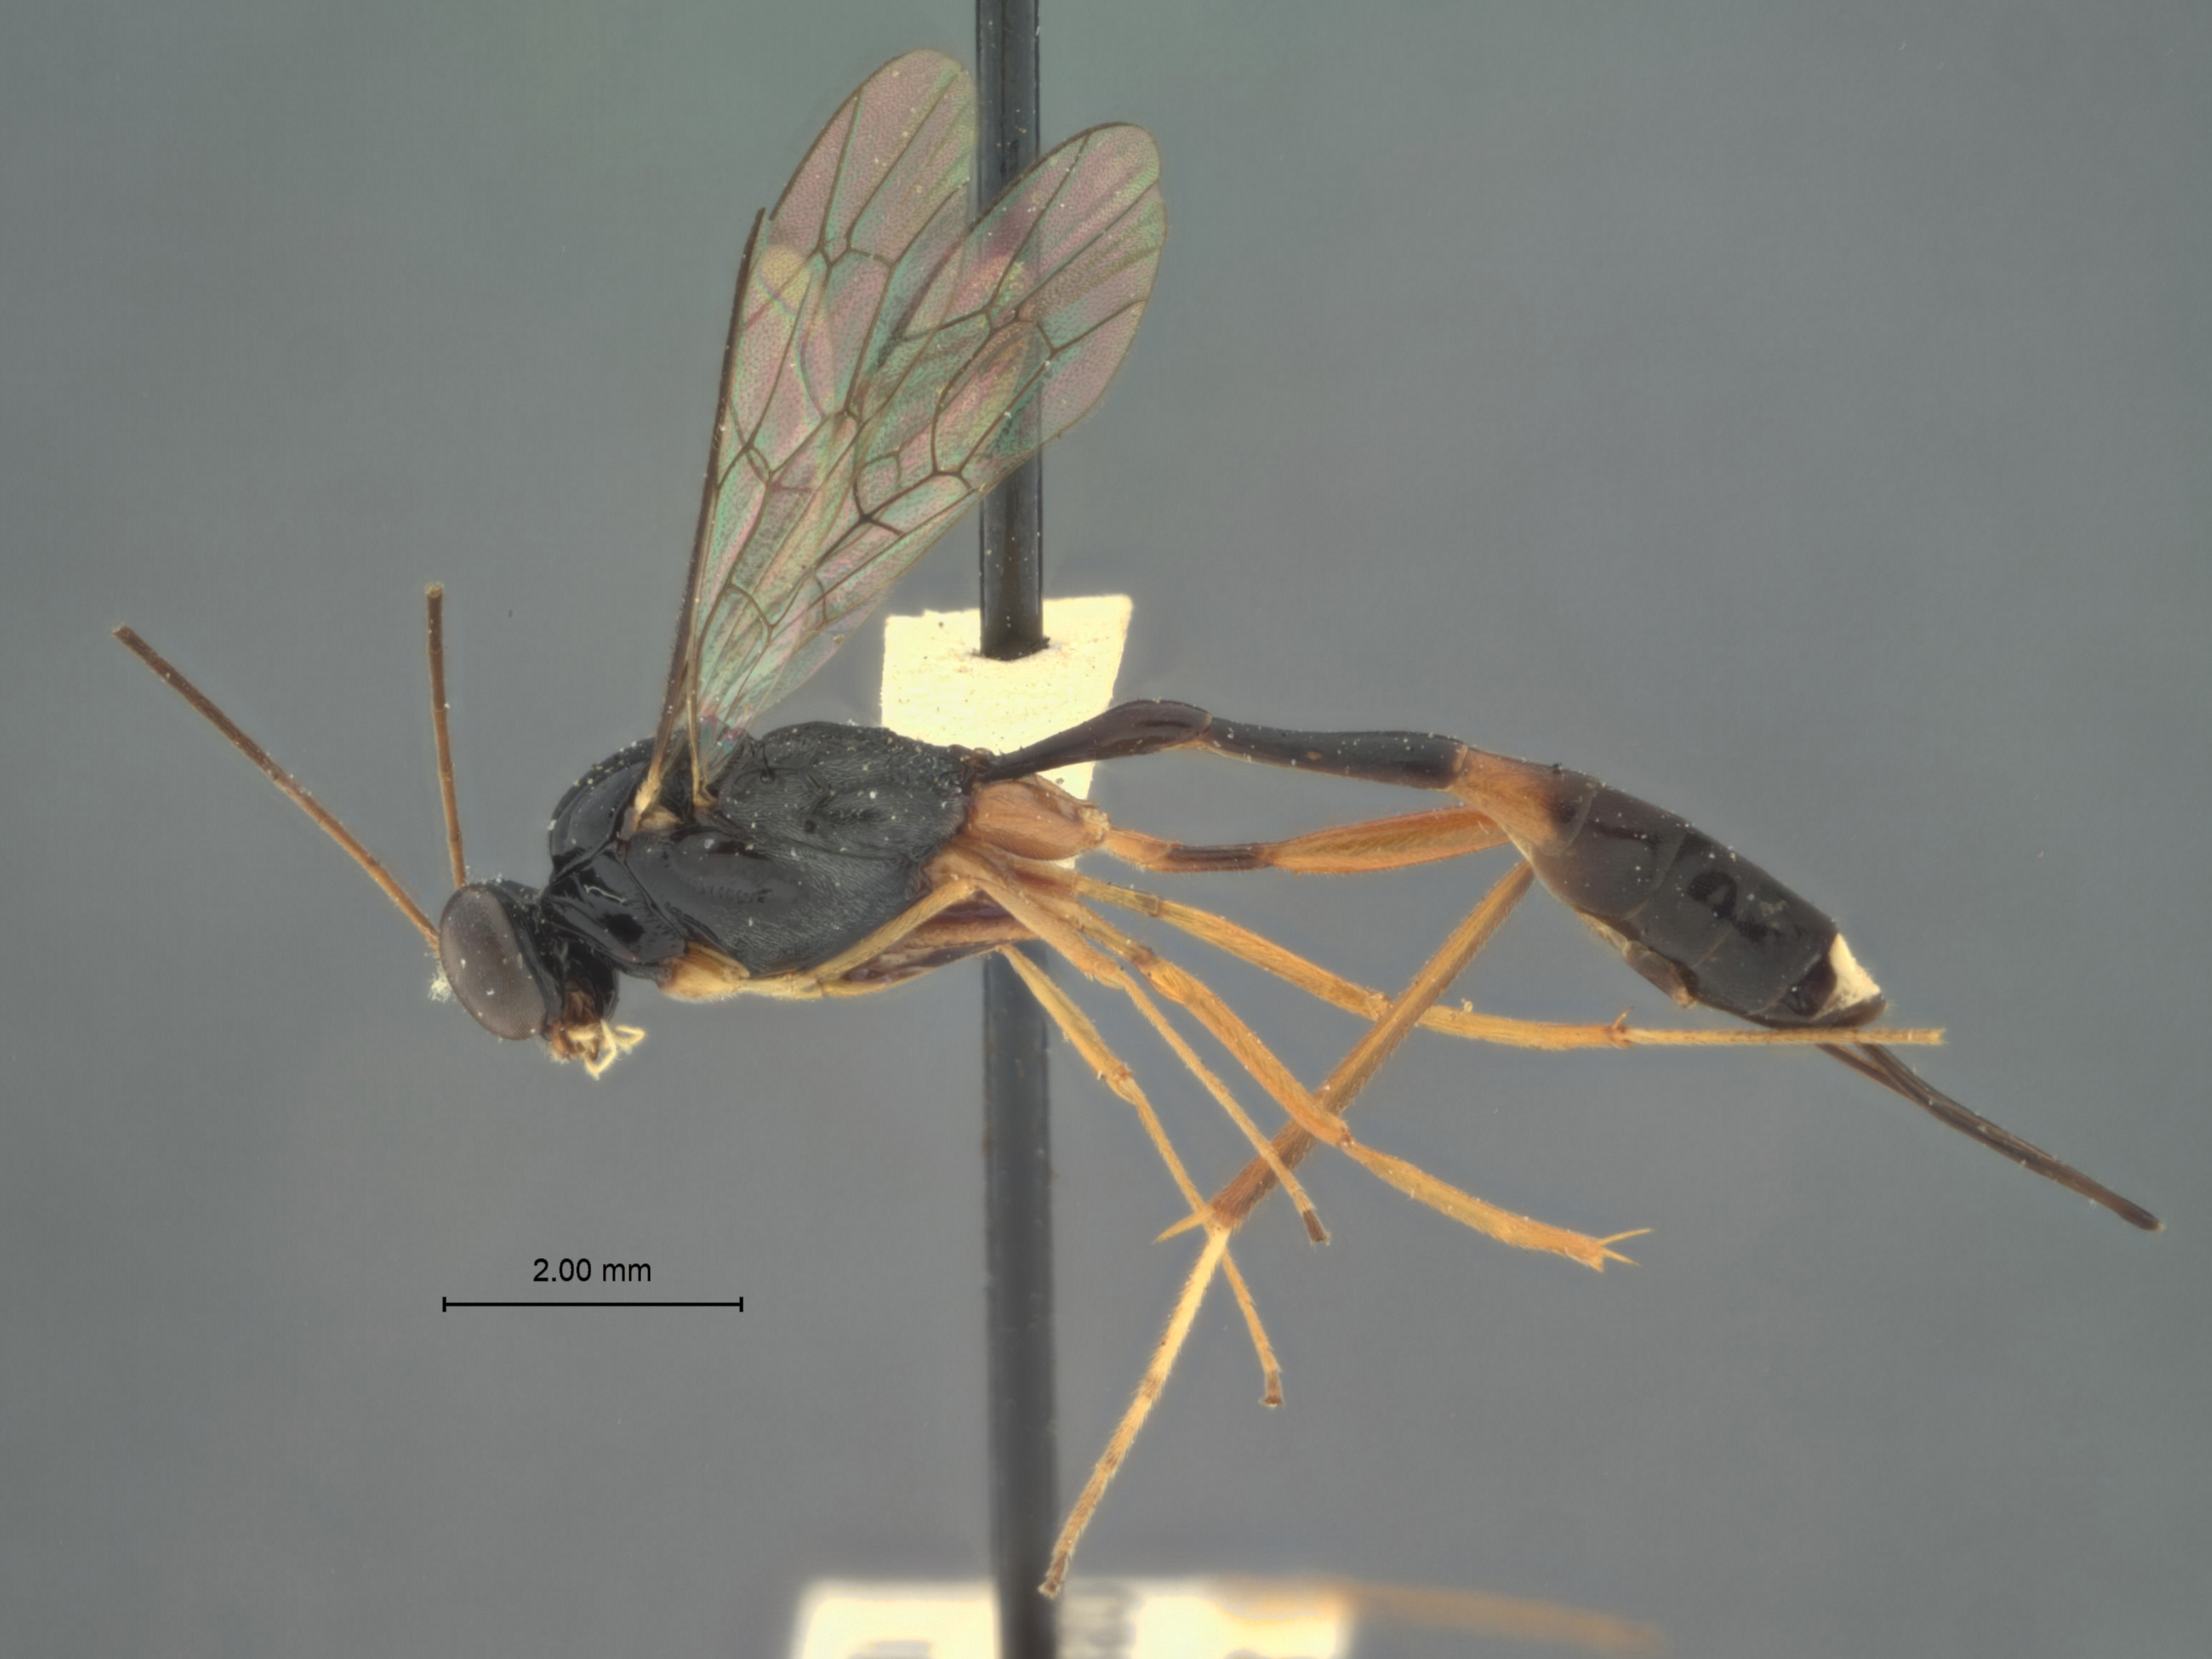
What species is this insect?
Chriodes sulcatus
